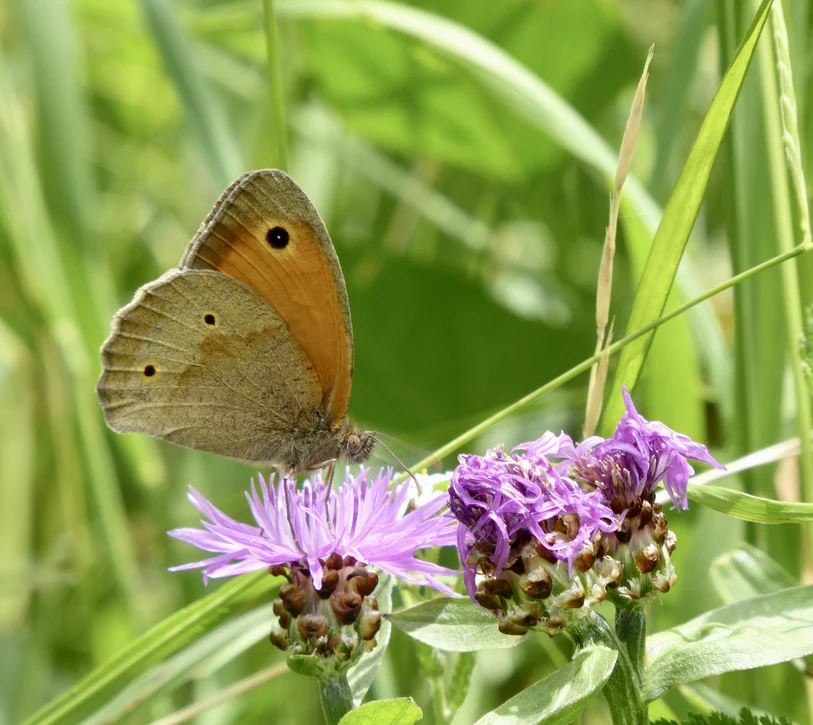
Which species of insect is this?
Maniola jurtina
